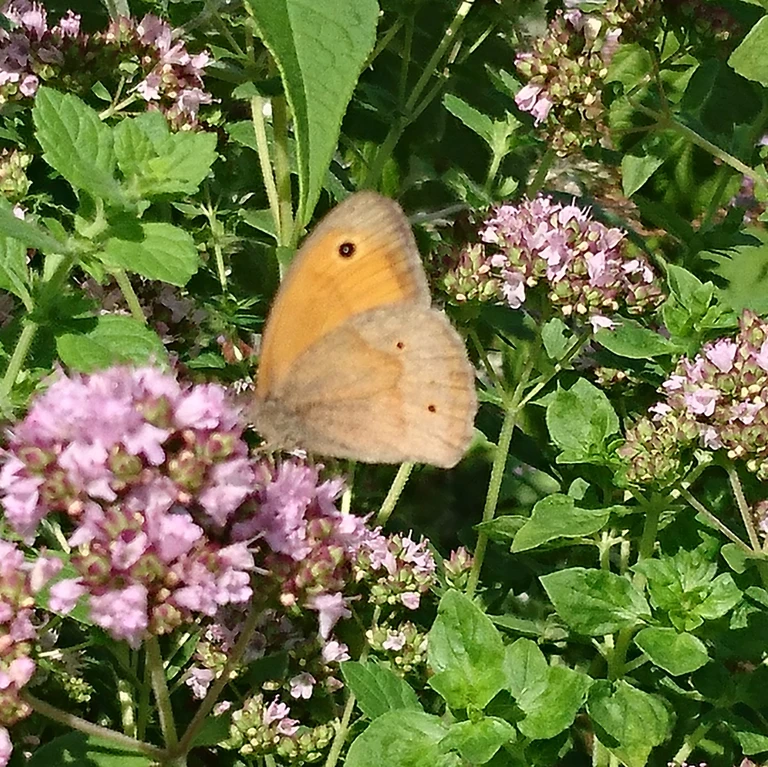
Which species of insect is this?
Maniola jurtina
